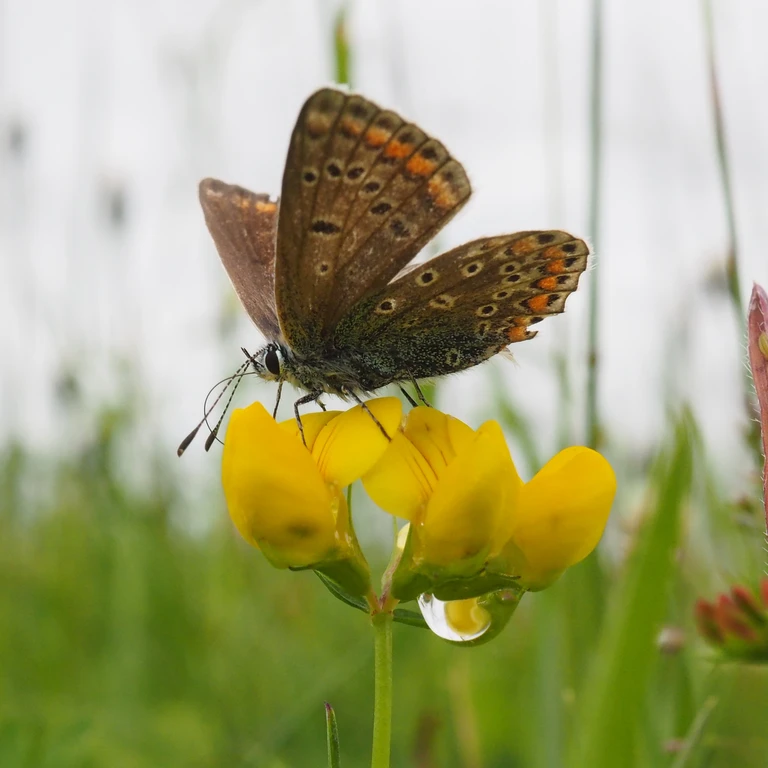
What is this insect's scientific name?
Polyommatus icarus
